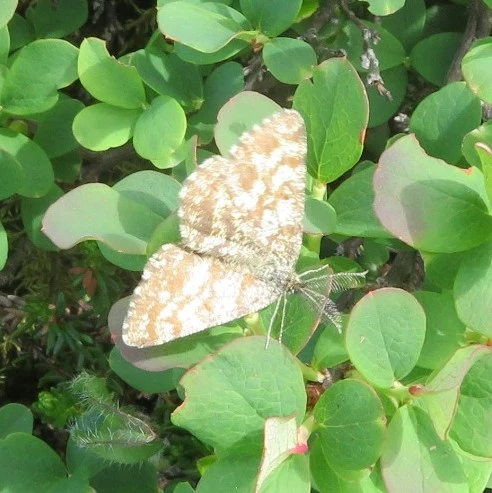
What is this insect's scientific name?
Ematurga atomaria
